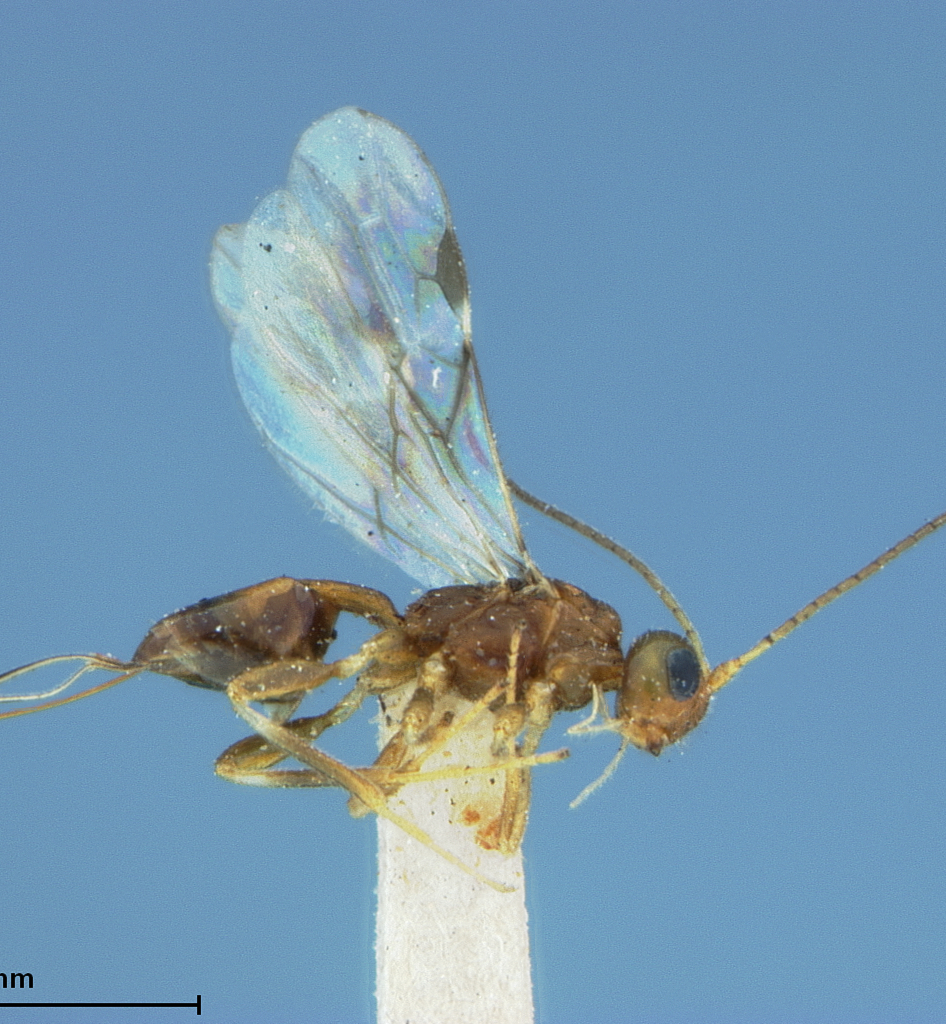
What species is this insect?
Spathius sequoiae
